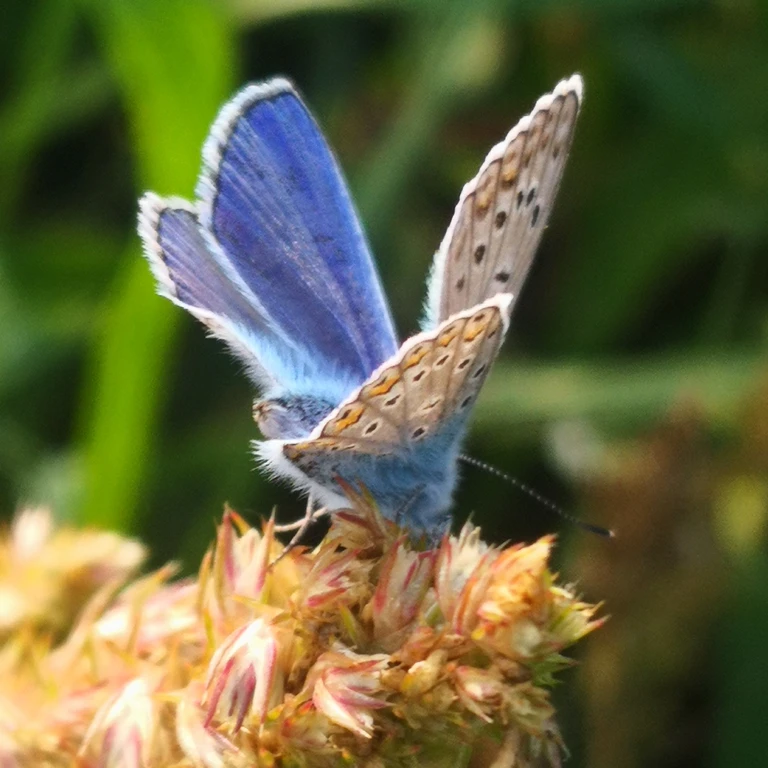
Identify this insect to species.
Polyommatus icarus
